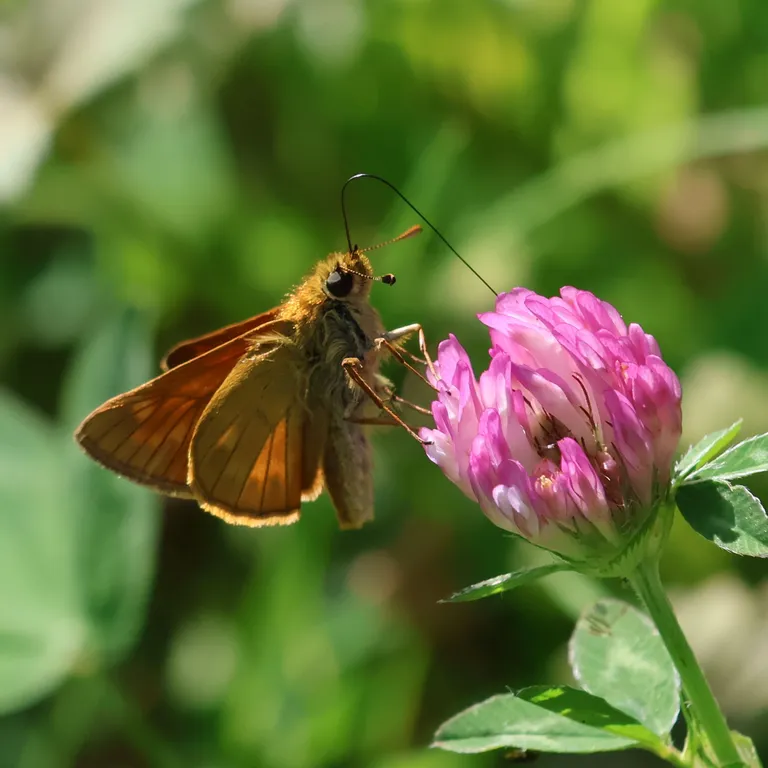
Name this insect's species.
Ochlodes sylvanus (also Ochlodes venata)
